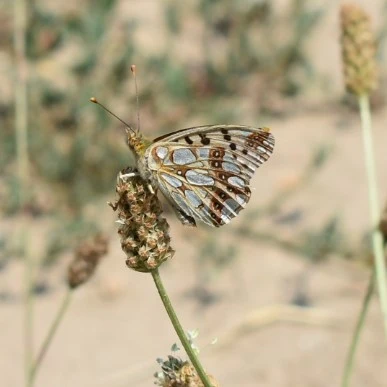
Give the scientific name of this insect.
Issoria lathonia
